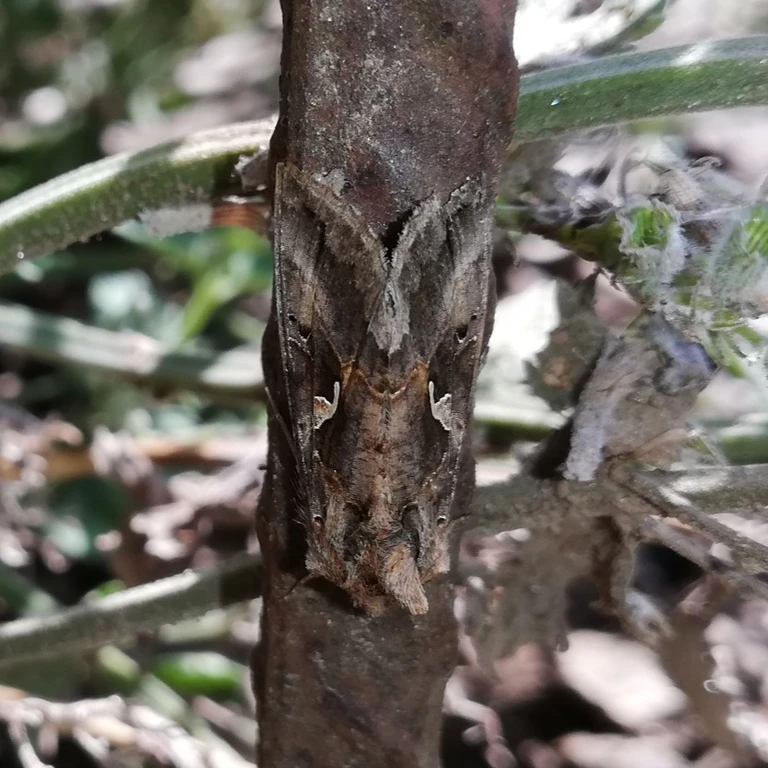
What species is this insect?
Autographa gamma
